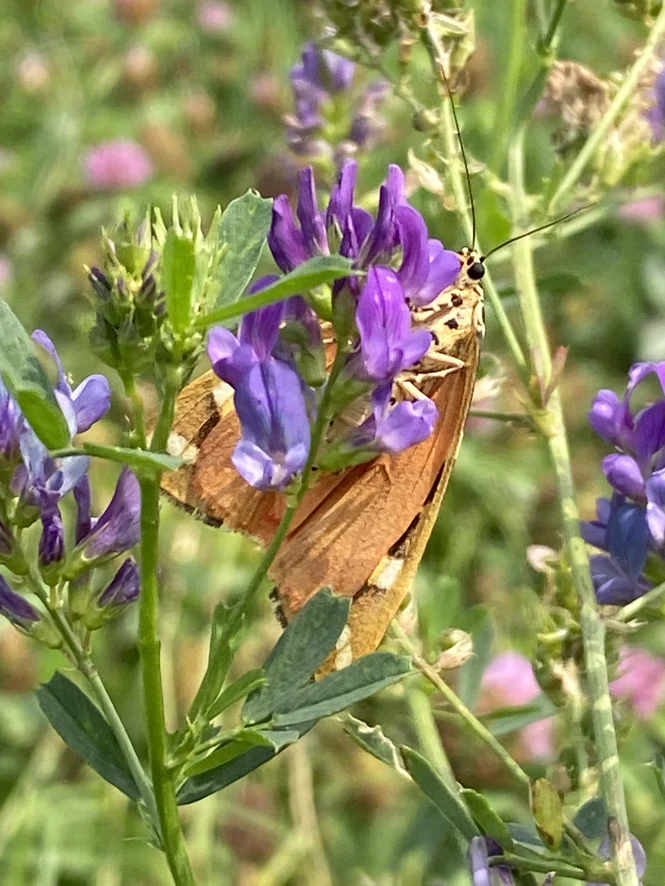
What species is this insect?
Euplagia quadripunctaria
